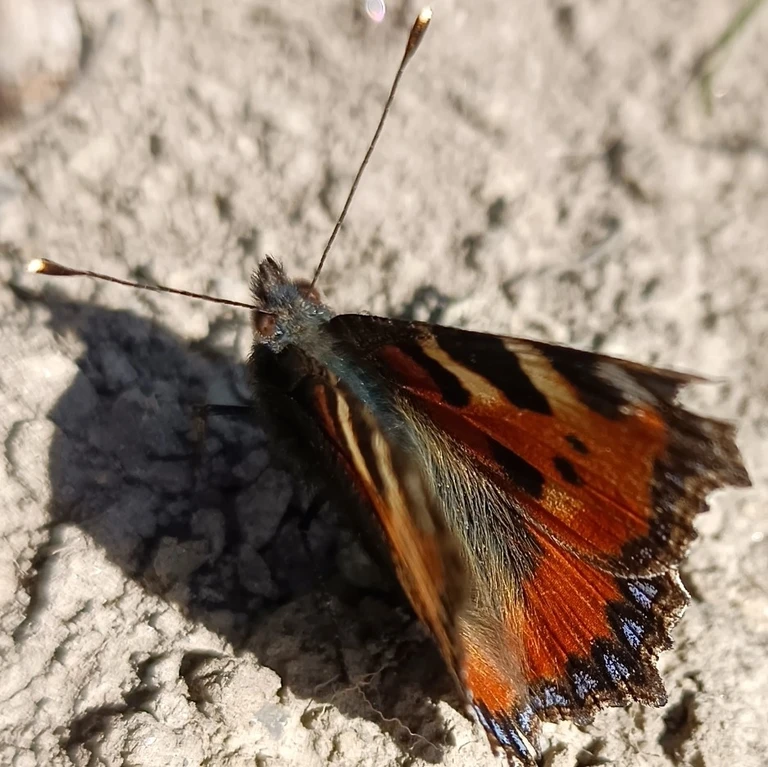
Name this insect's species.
Aglais urticae
